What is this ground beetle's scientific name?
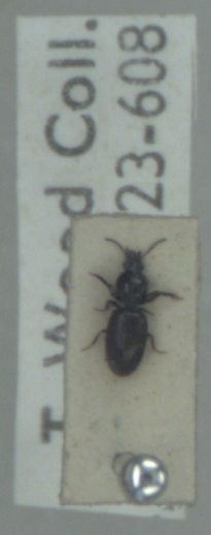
Dyschirius aeneus
